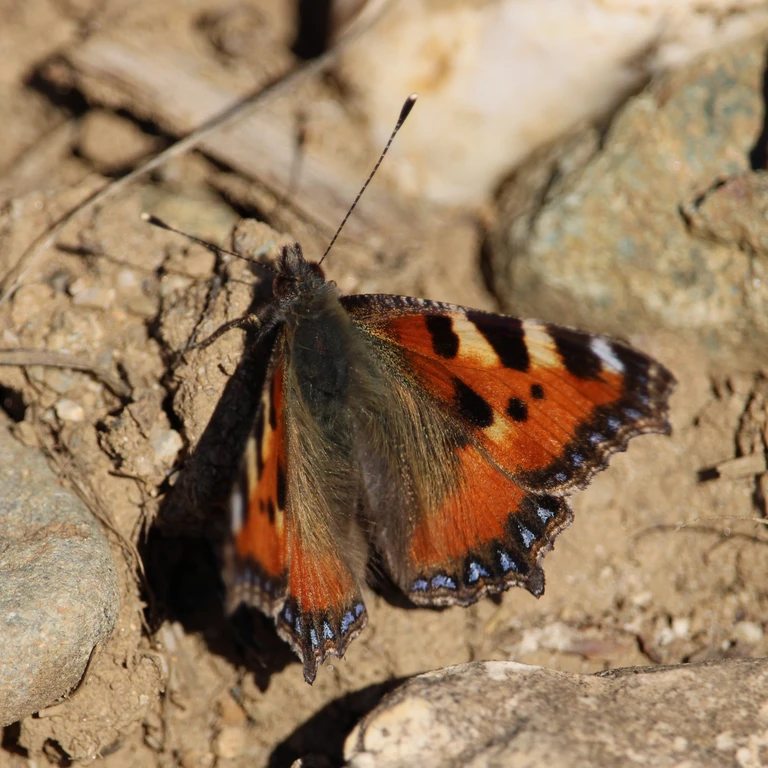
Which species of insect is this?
Aglais urticae
